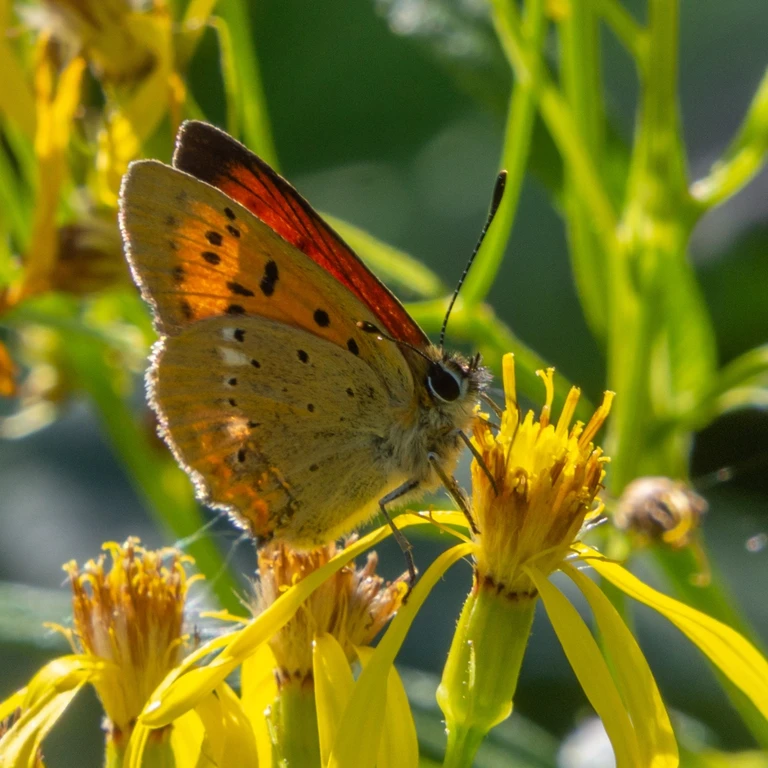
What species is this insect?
Lycaena virgaureae
